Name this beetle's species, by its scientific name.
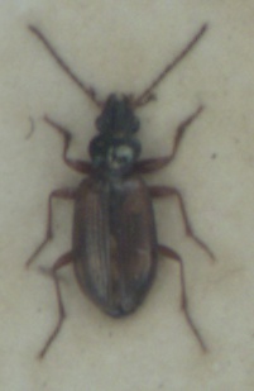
Bembidion saxatile
